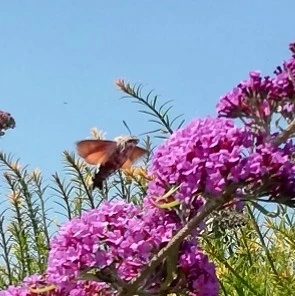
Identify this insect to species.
Macroglossum stellatarum
